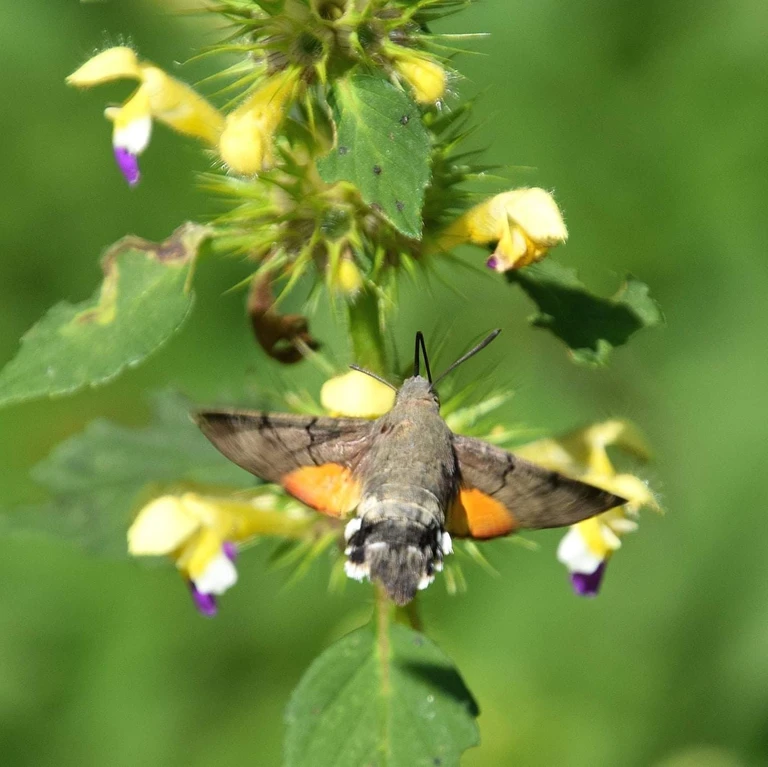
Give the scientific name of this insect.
Macroglossum stellatarum
